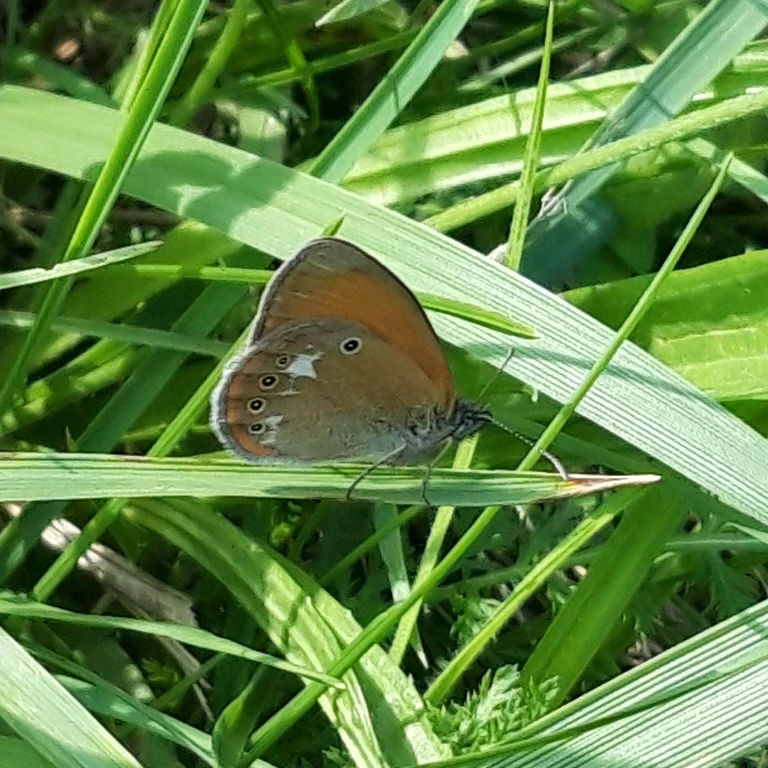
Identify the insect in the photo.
Coenonympha glycerion (also Coenonympha iphis)
